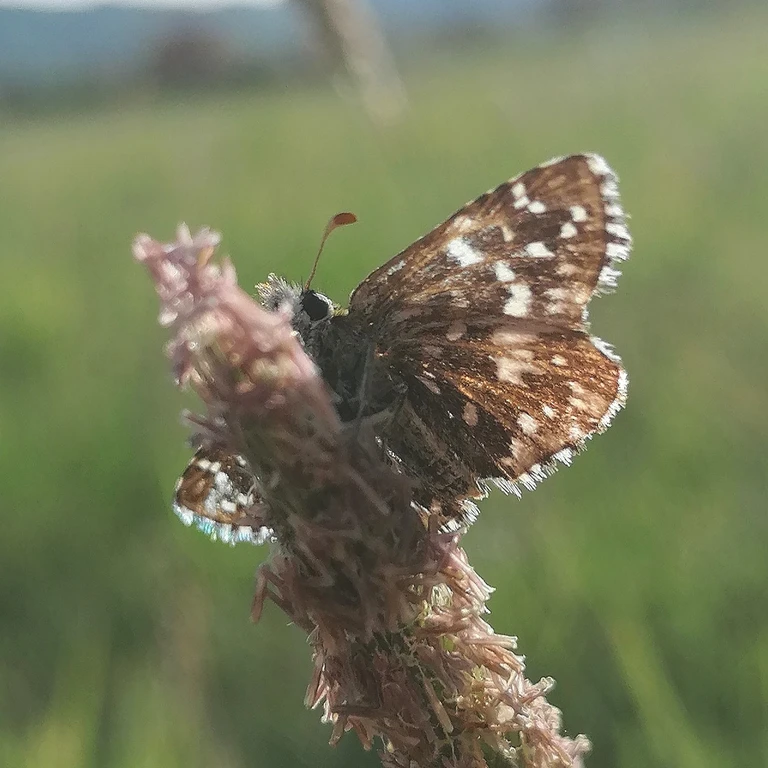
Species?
Pyrgus malvae
